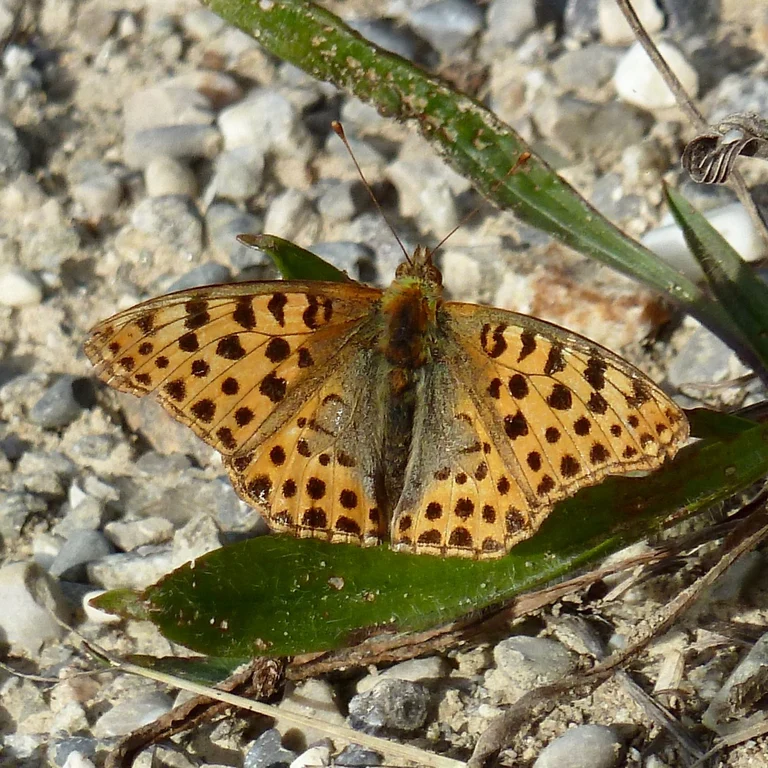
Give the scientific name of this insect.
Issoria lathonia
